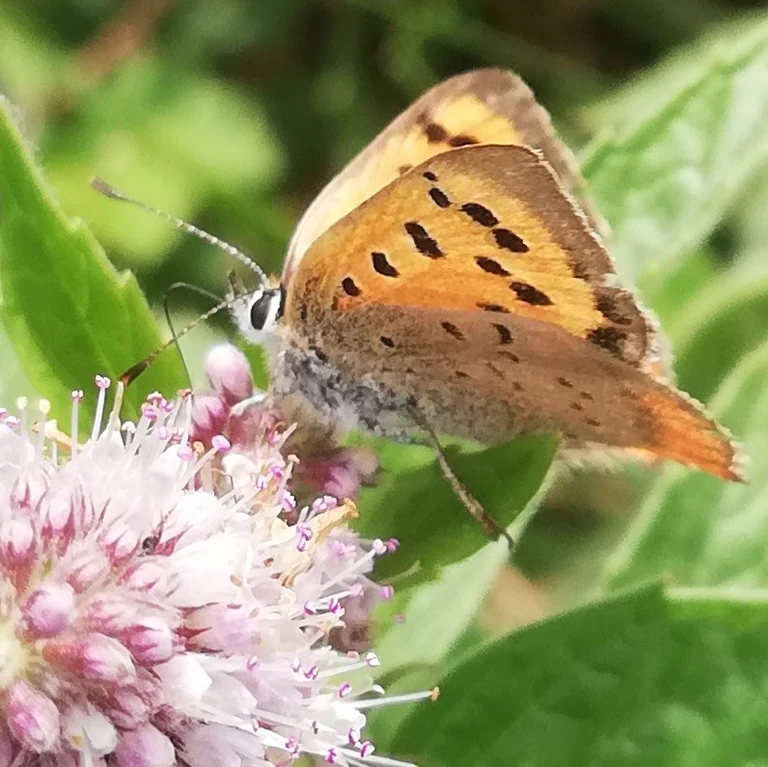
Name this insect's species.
Lycaena phlaeas
